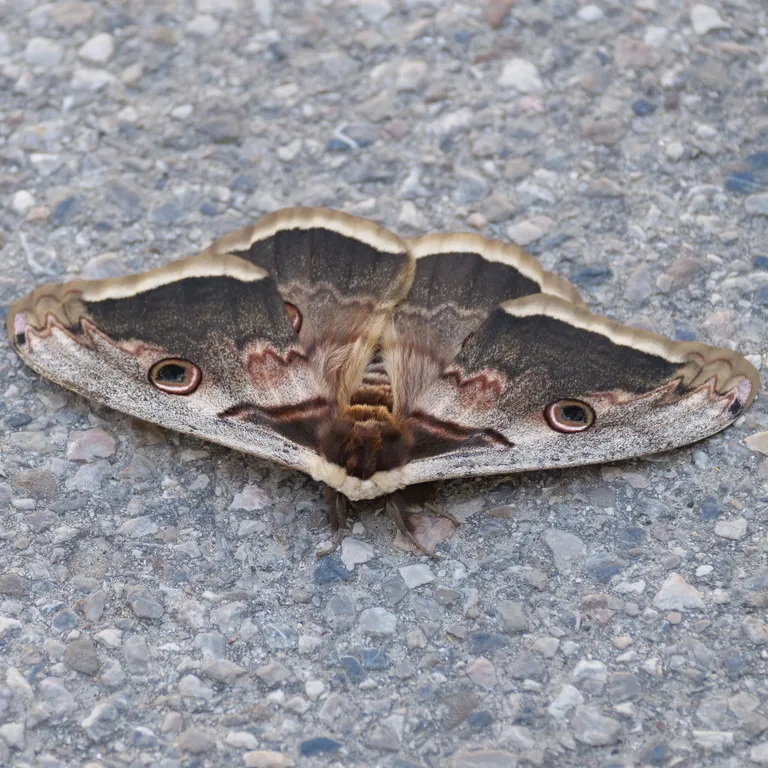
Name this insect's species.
Saturnia pyri
